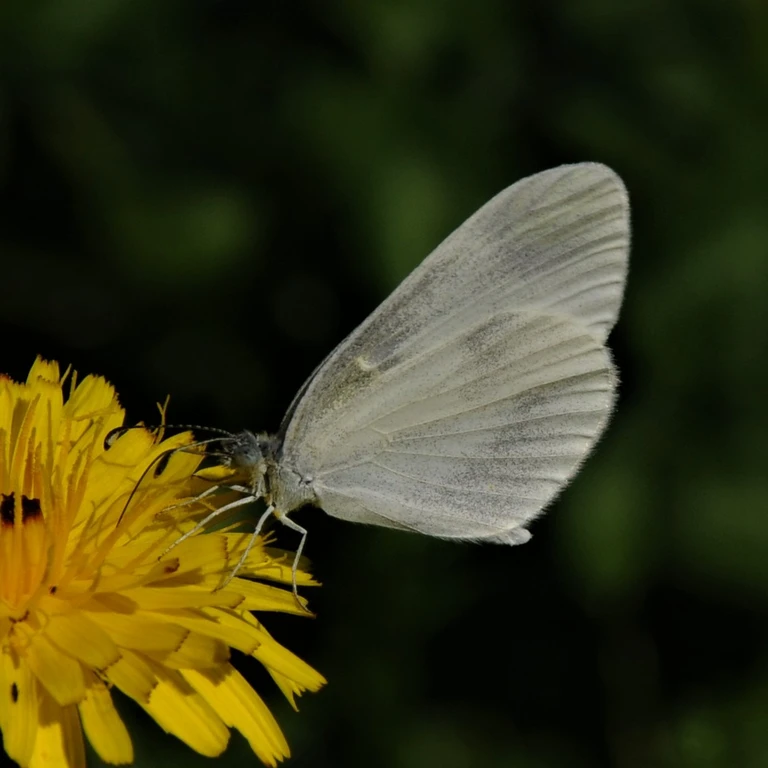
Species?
Leptidea sinapis/juvernica
